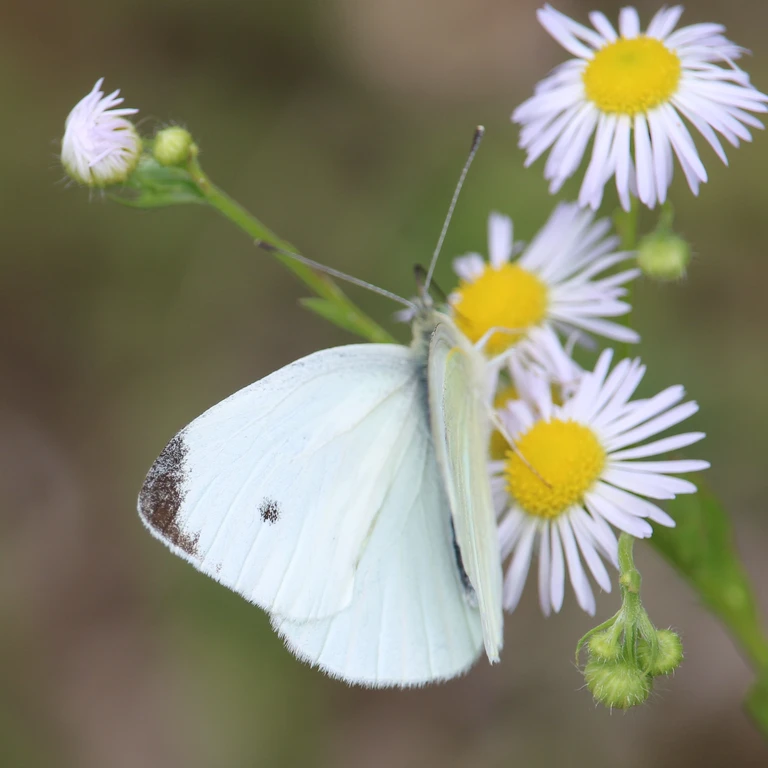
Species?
Pieris rapae
